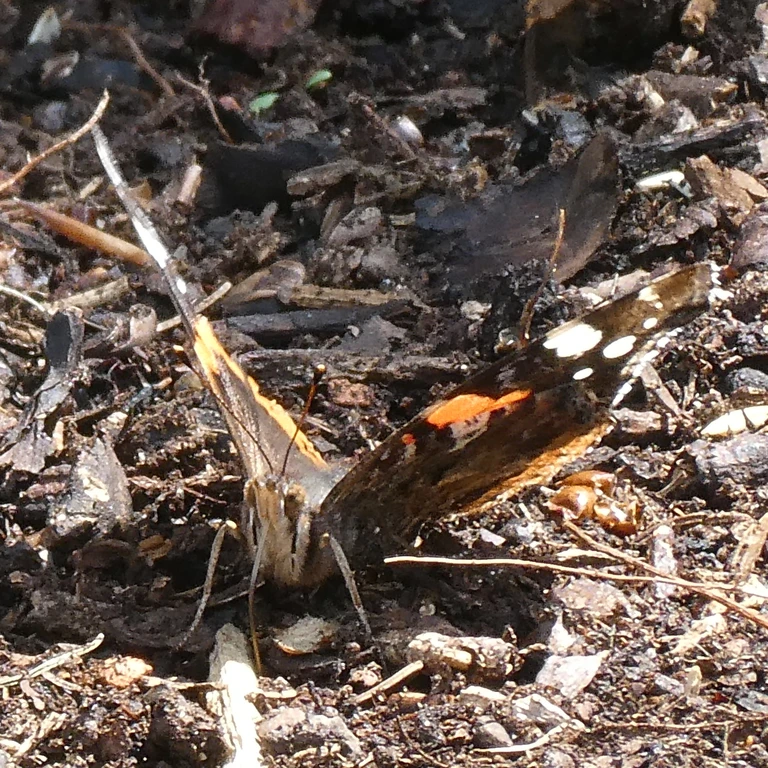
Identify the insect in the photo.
Vanessa atalanta
